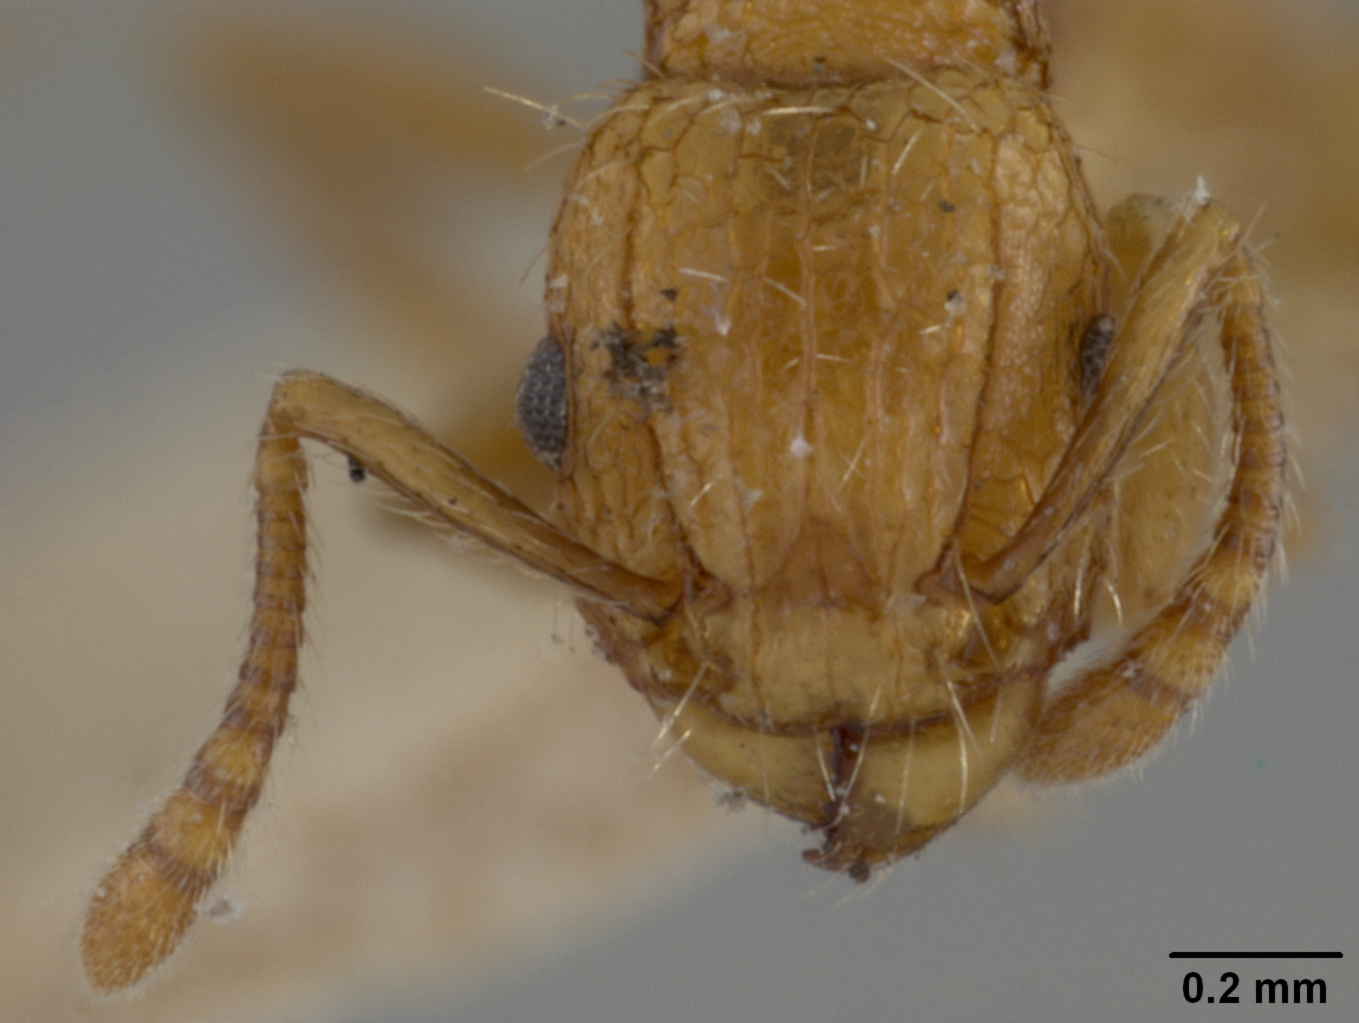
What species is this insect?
Tetramorium melanogyna
